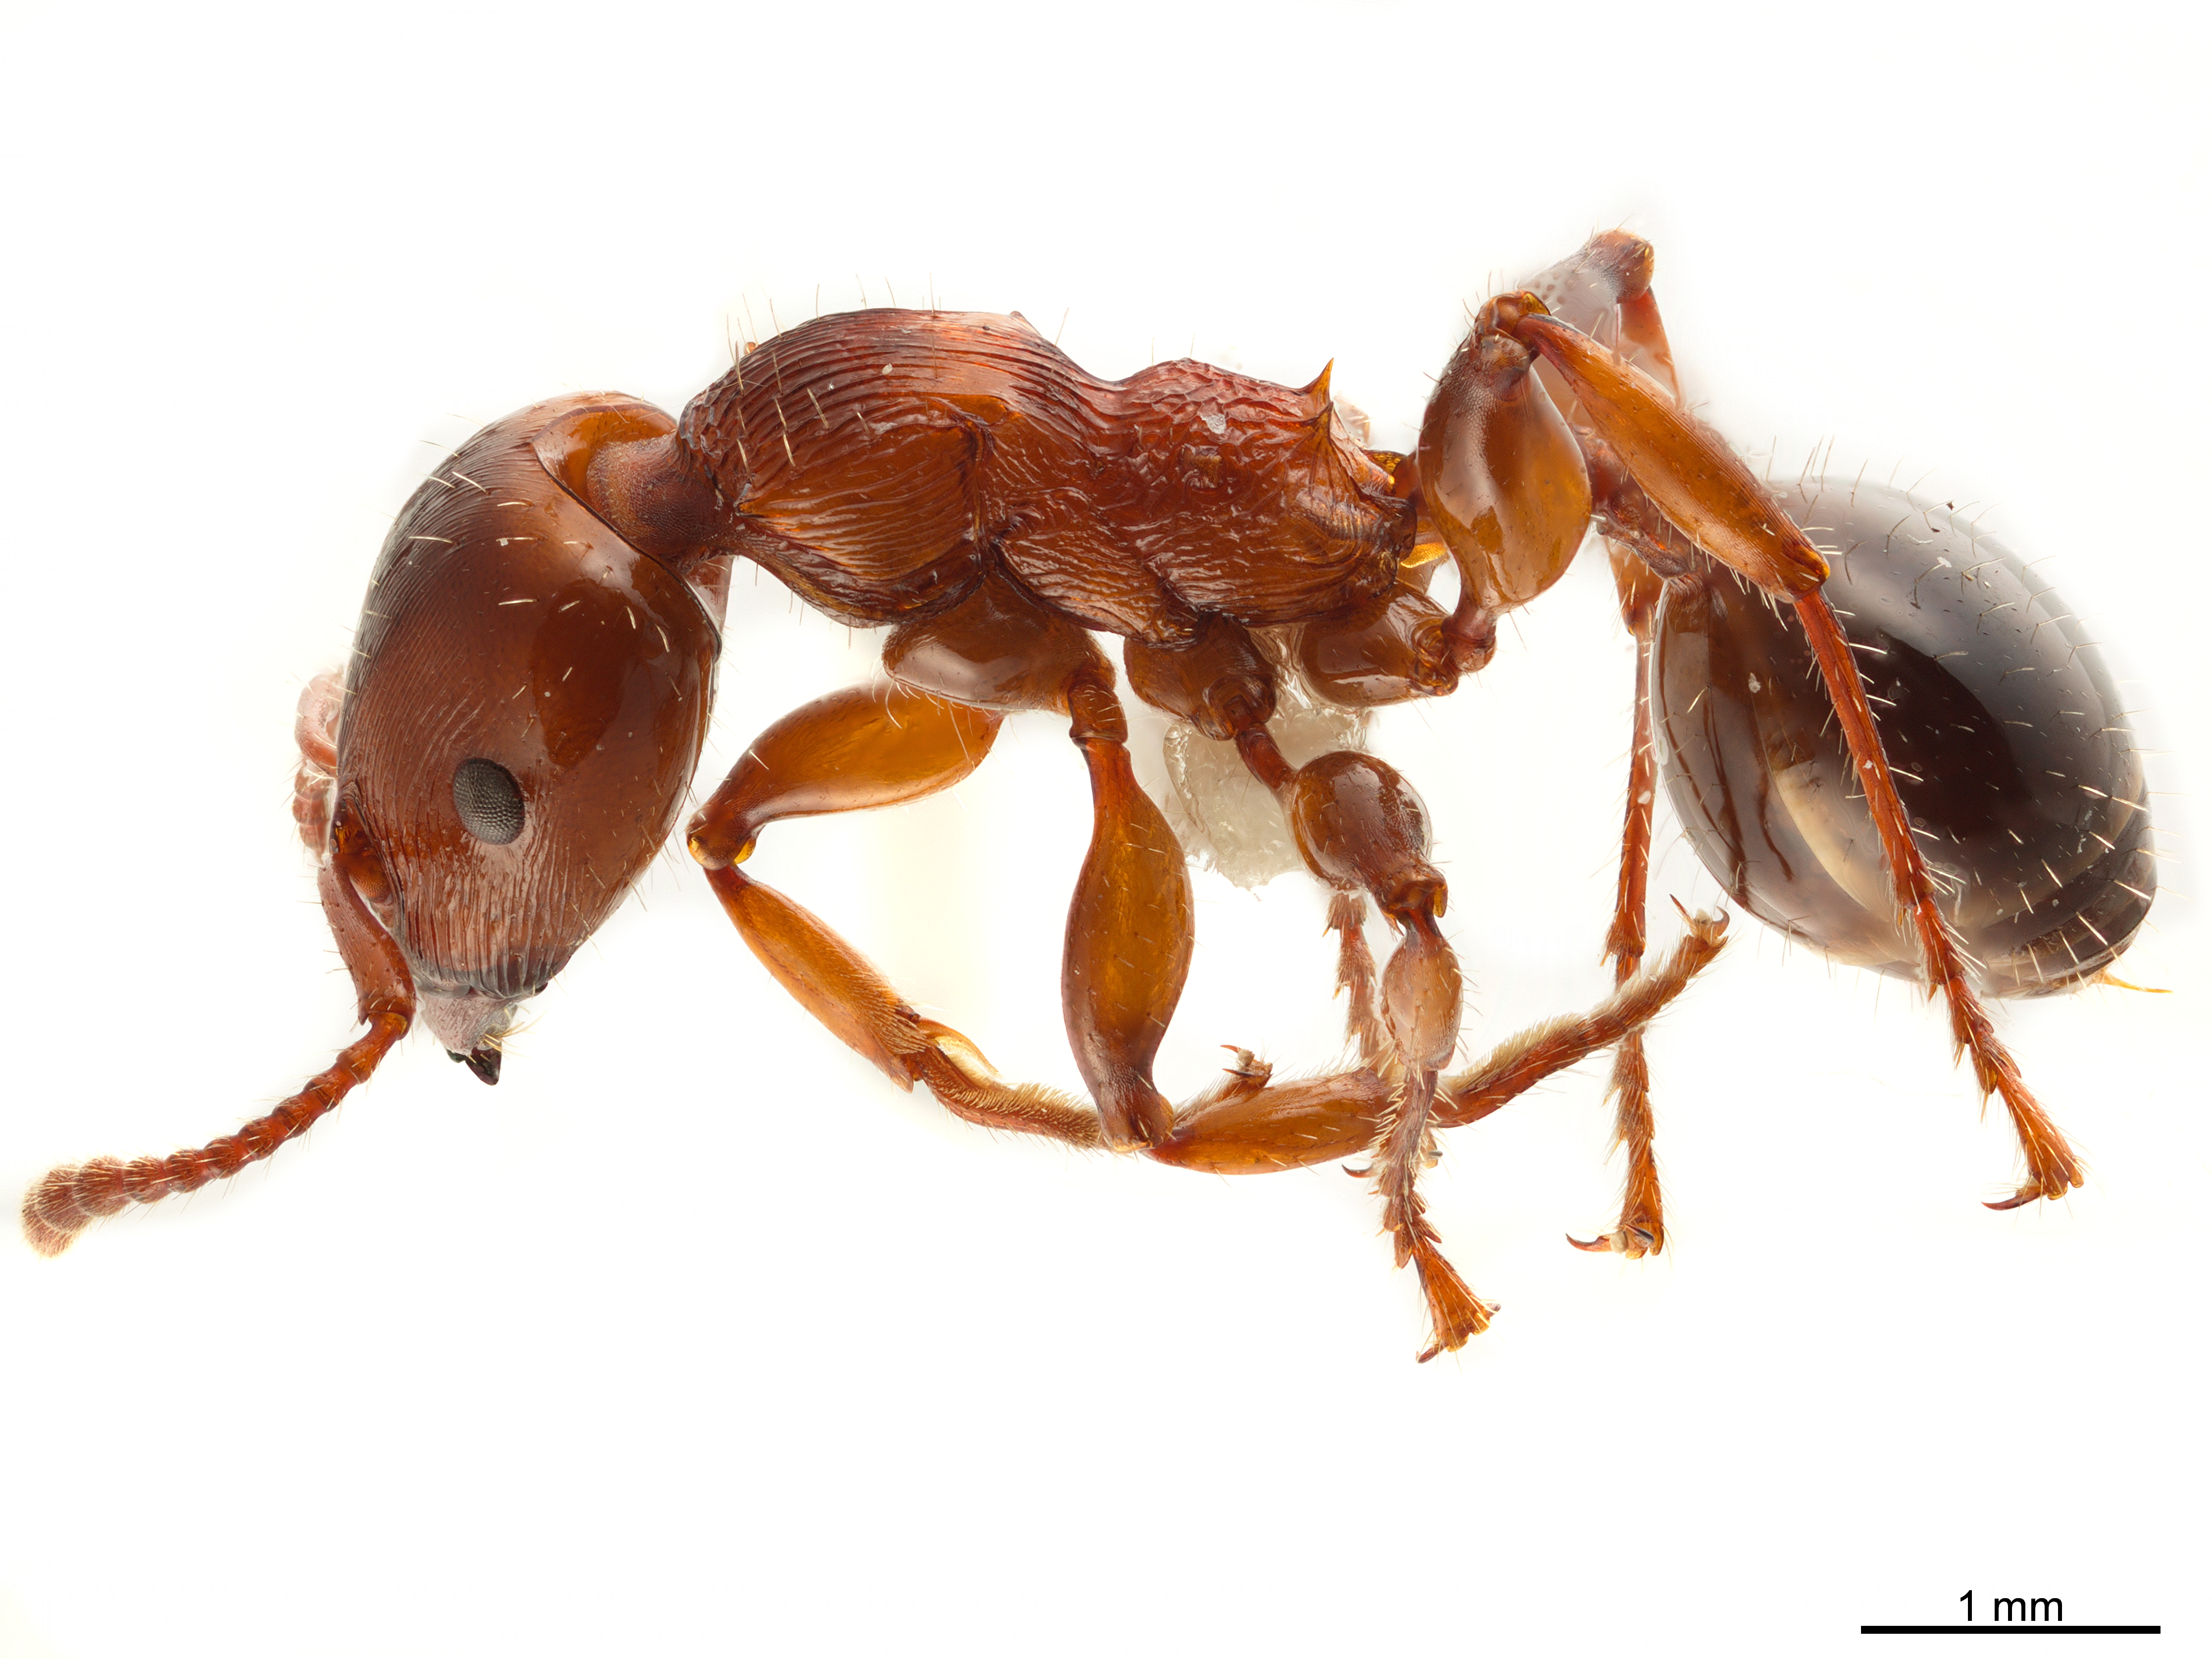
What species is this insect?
Podomyrma gratiosa
